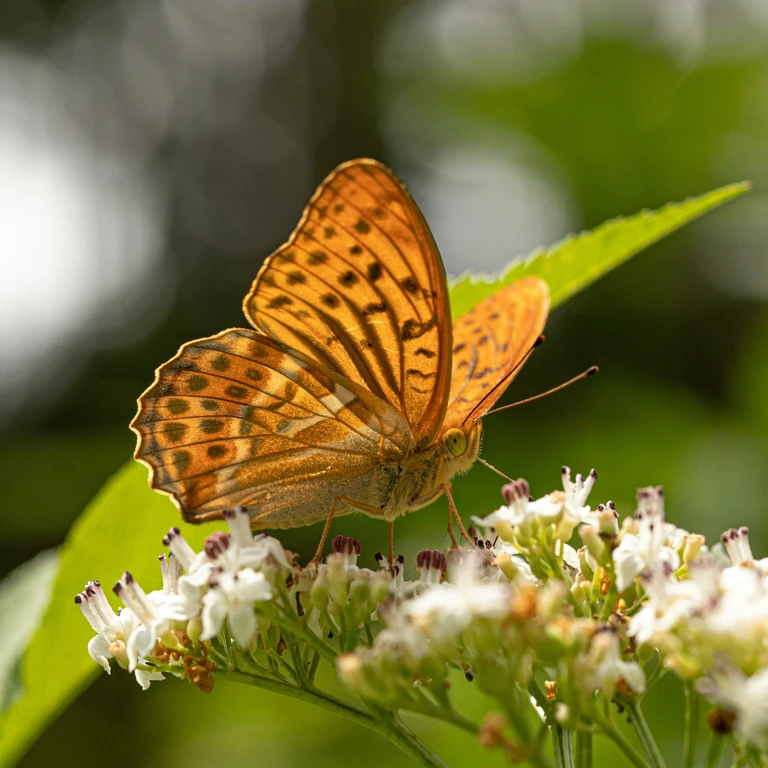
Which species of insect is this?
Argynnis paphia
